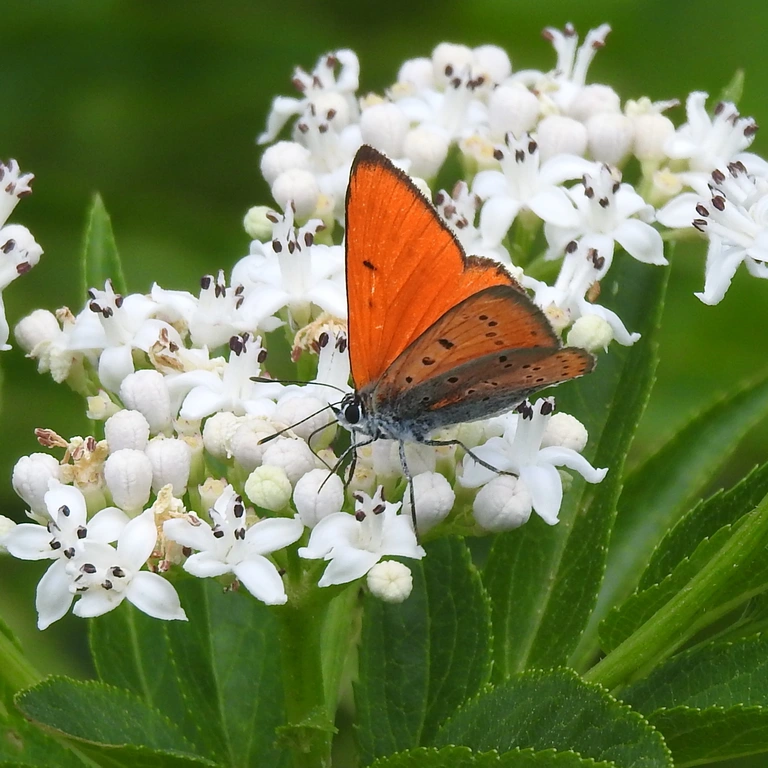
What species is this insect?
Lycaena dispar
